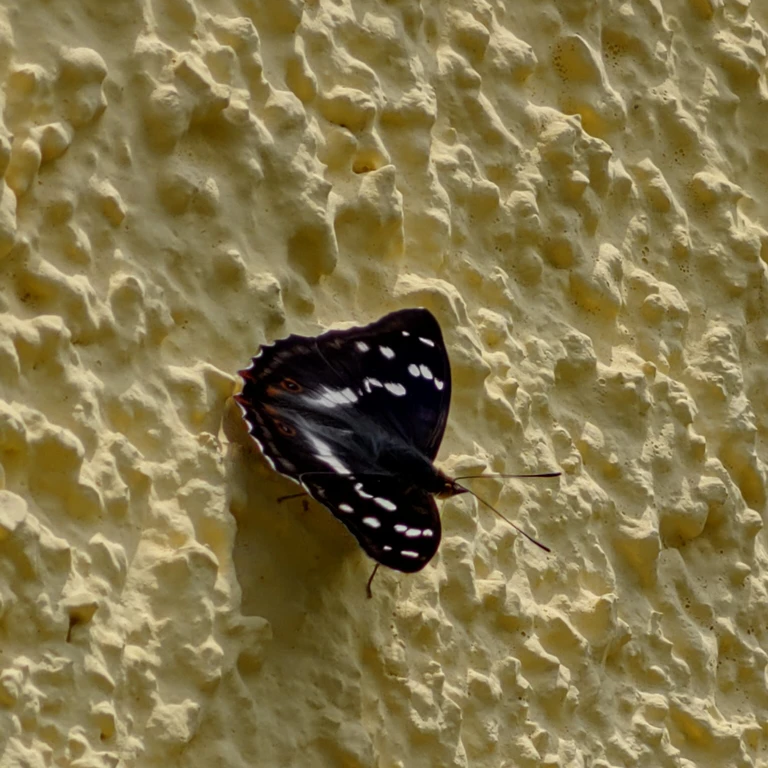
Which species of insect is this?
Apatura iris
